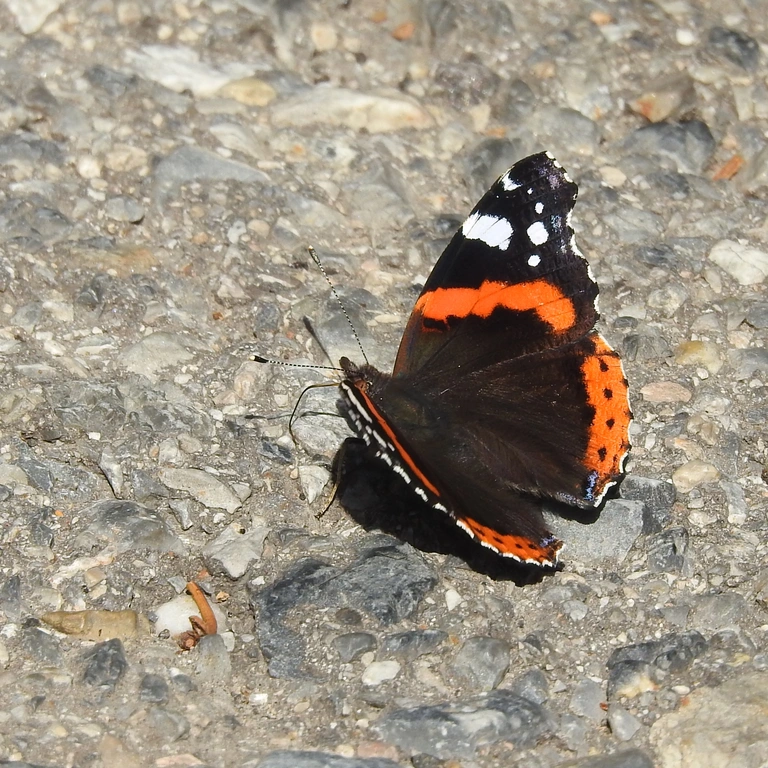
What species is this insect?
Vanessa atalanta
